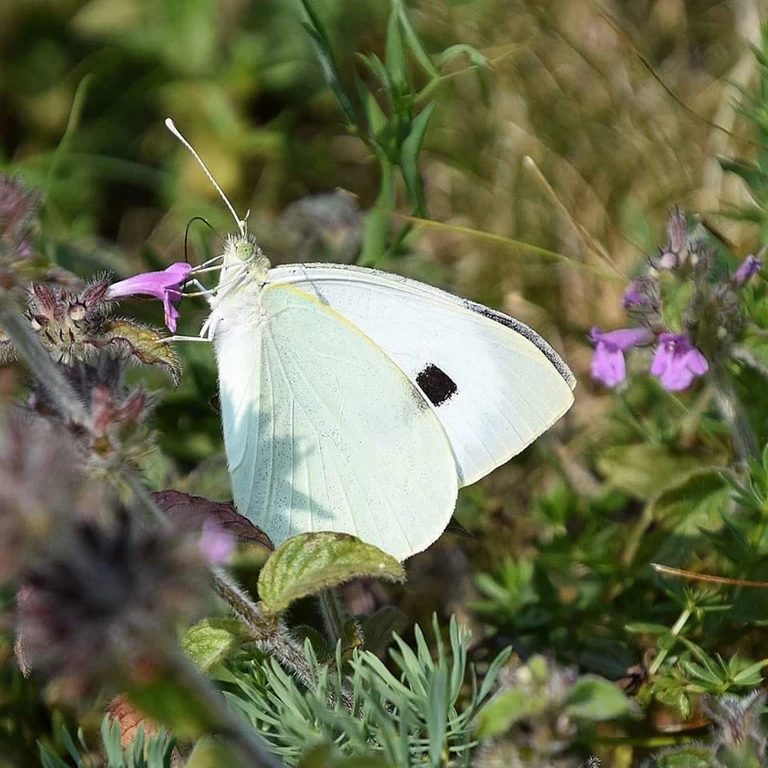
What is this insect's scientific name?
Pieris brassicae
